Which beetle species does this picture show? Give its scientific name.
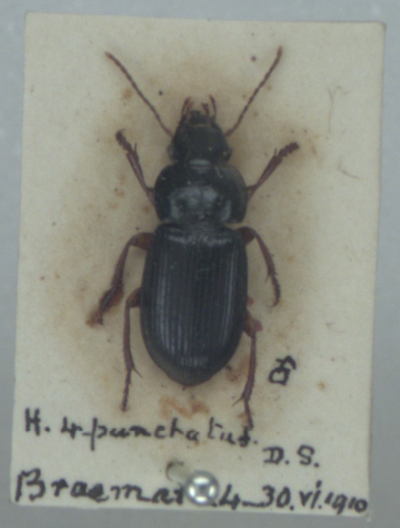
Harpalus laevipes
